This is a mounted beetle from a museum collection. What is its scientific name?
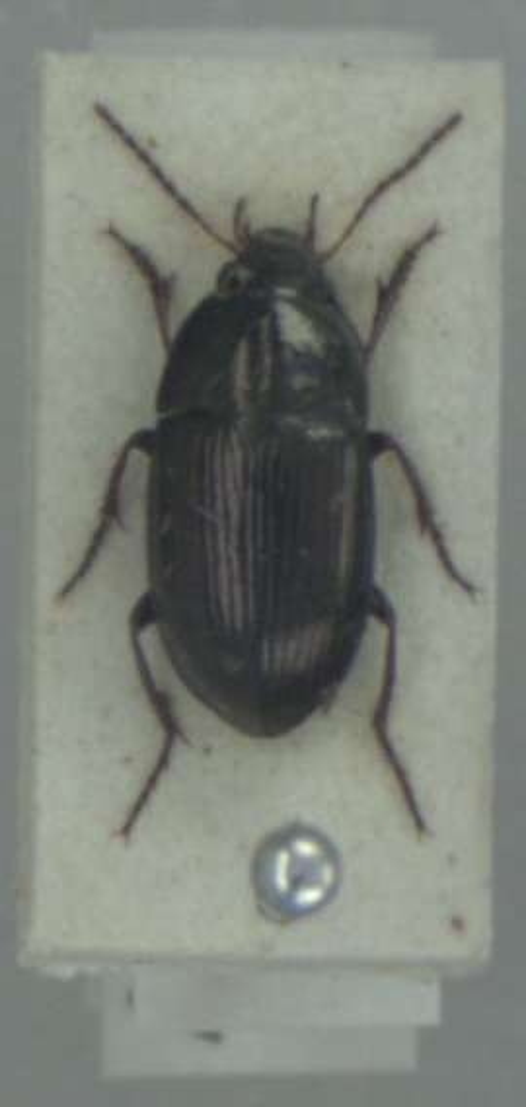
Amara convexior
